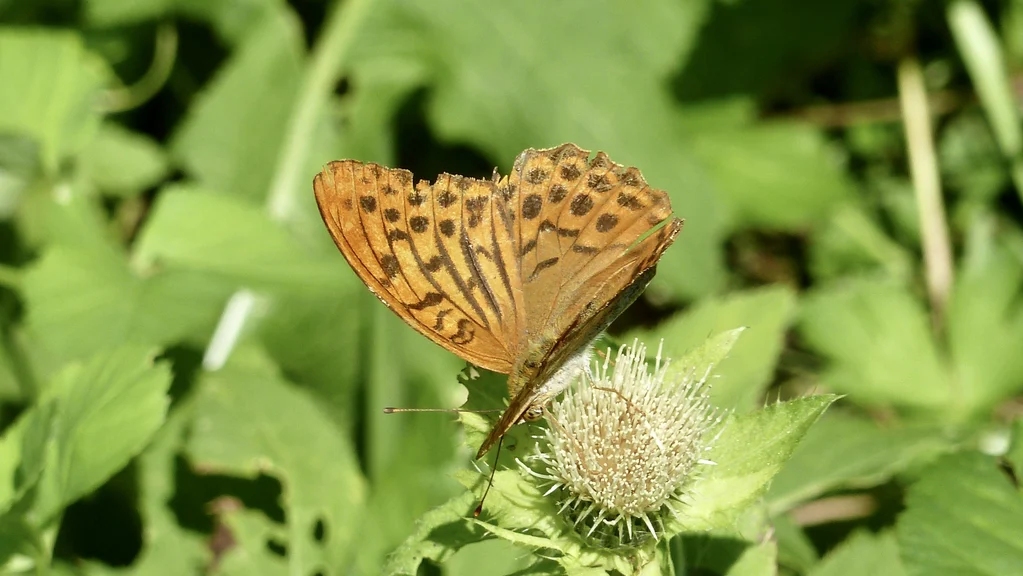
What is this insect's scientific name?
Argynnis paphia
